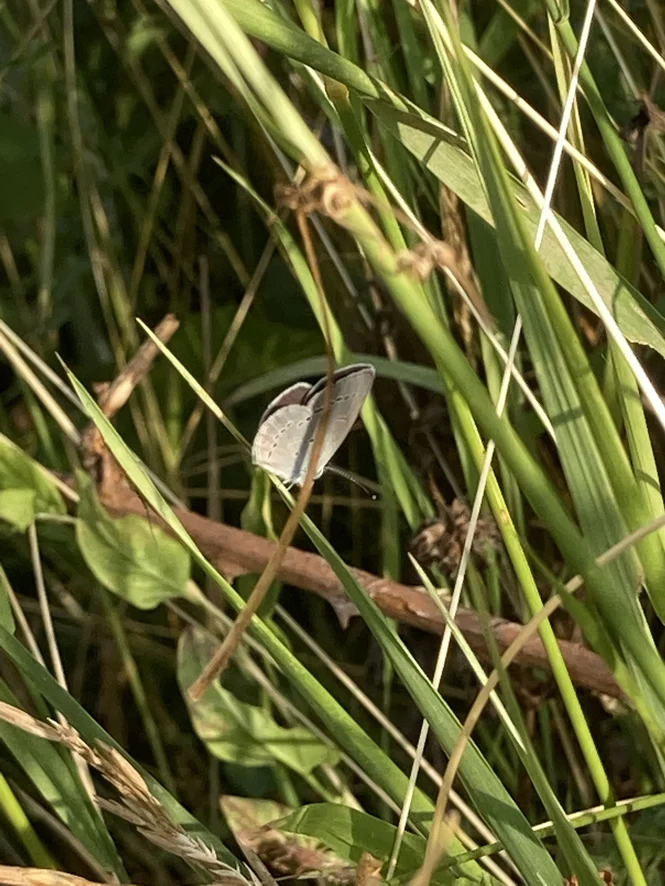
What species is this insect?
Cupido minimus
